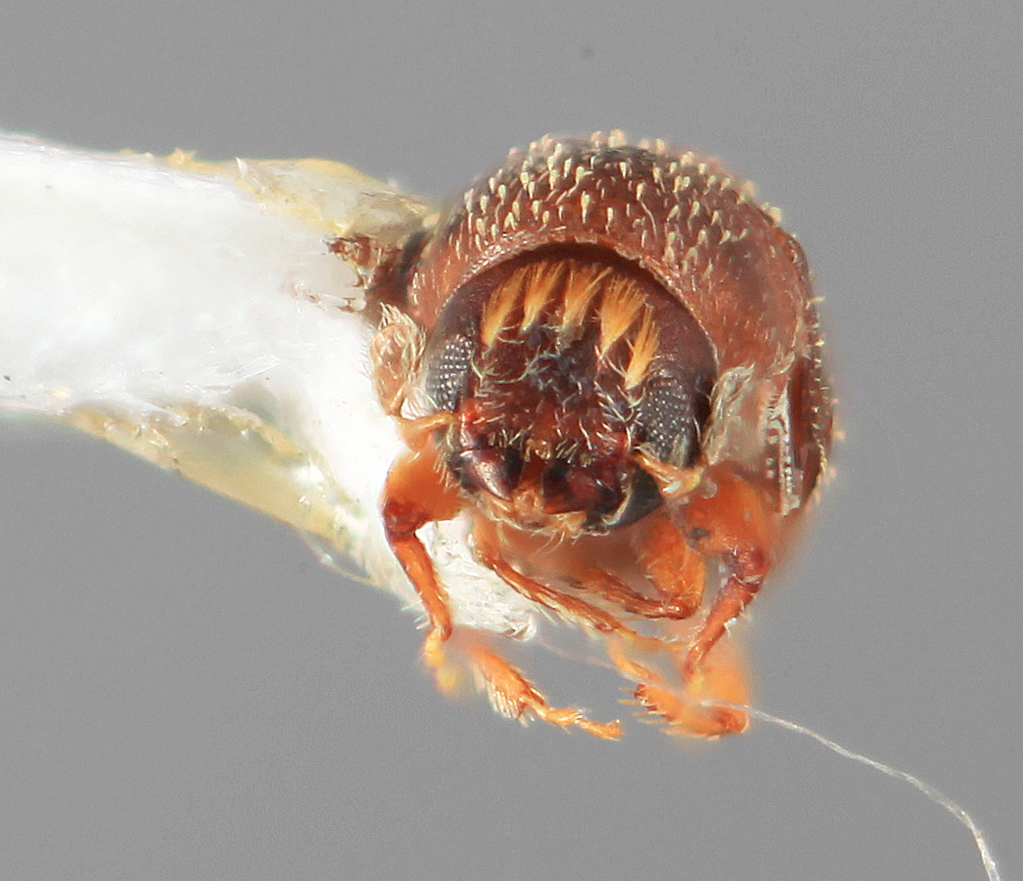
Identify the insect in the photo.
Liparthrum carapae
